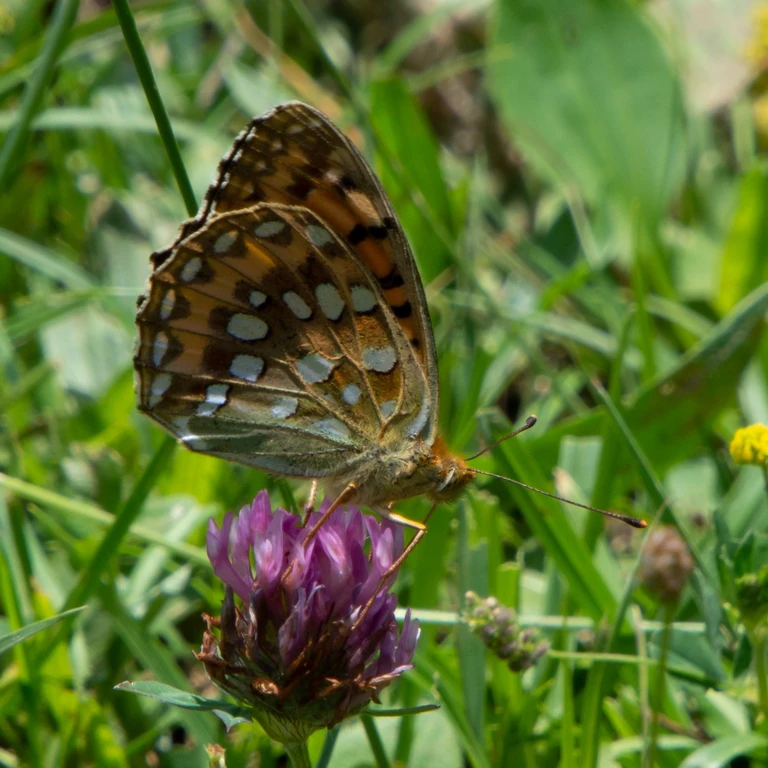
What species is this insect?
Speyeria aglaja
